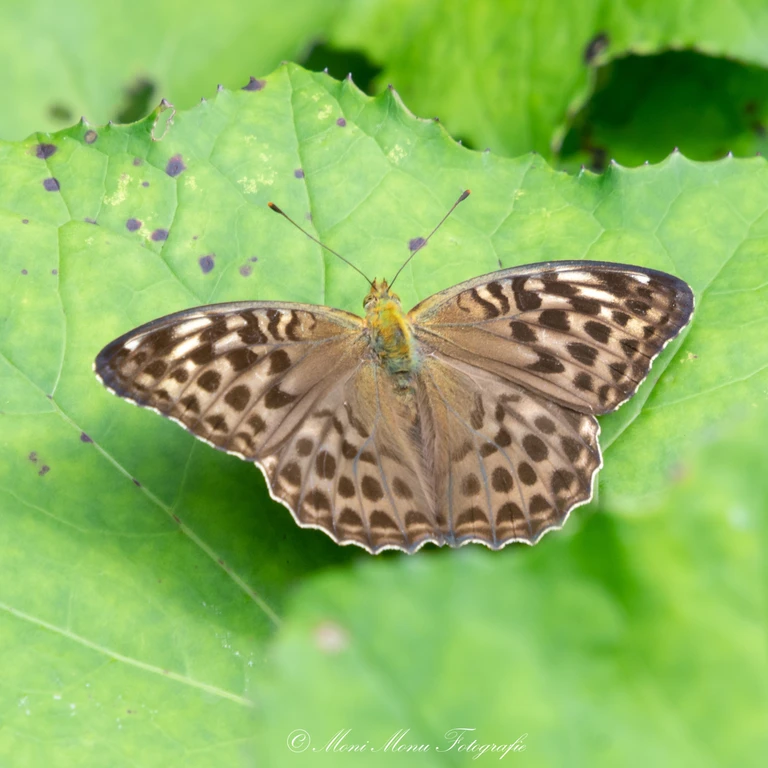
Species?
Argynnis paphia
